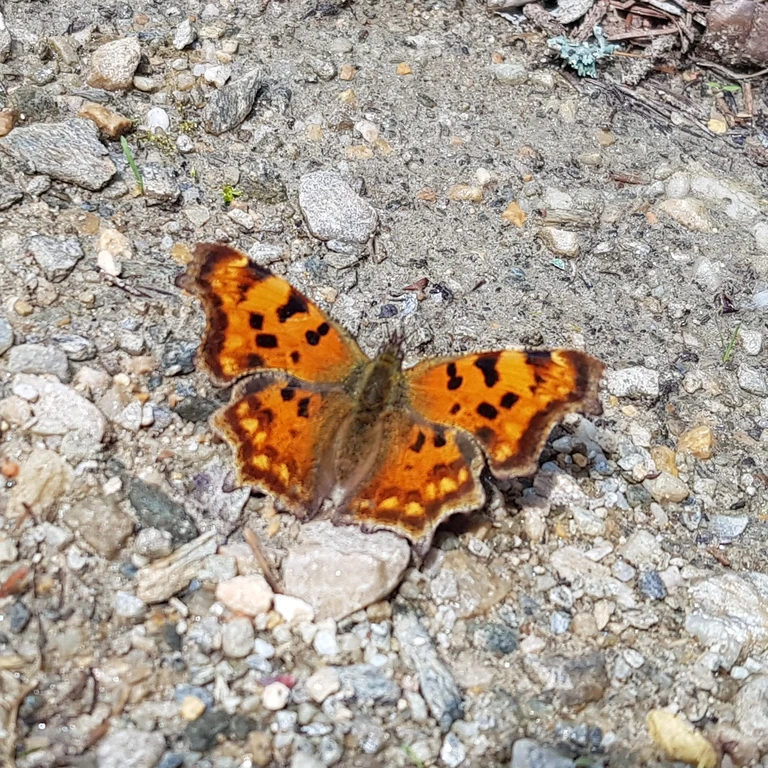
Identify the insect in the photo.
Polygonia c-album
